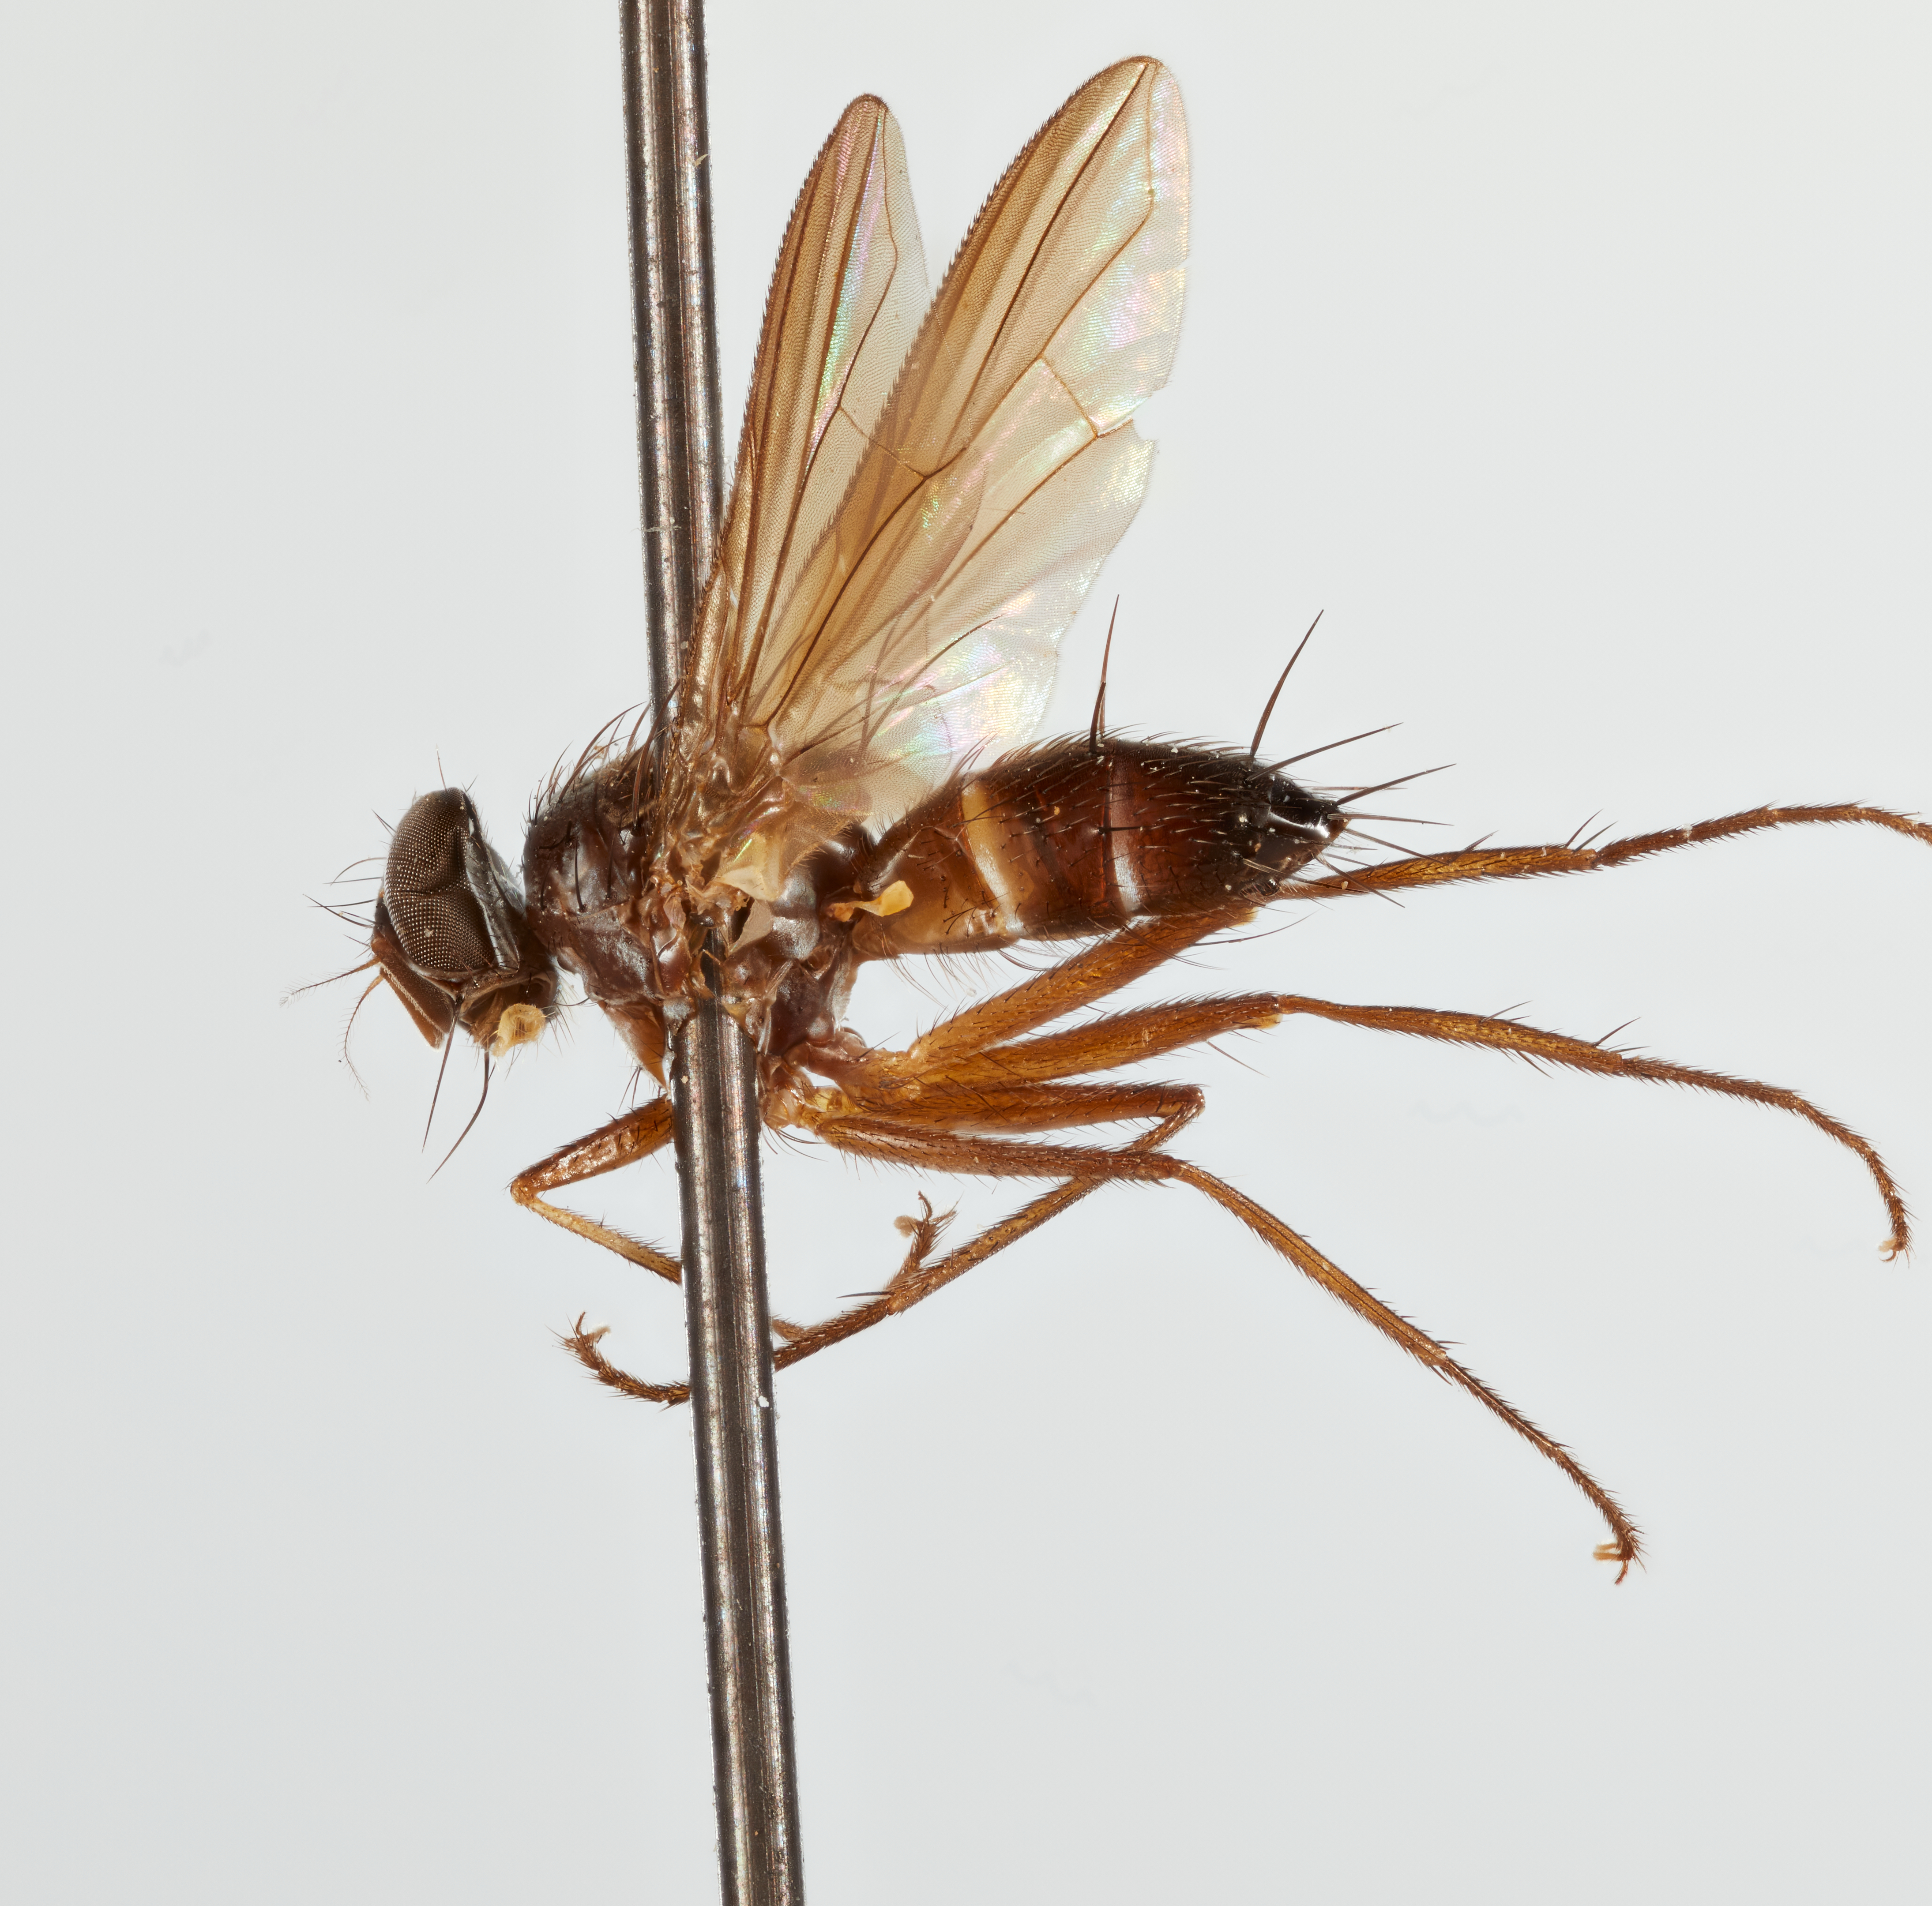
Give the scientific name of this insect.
Microchaetona gracilis
